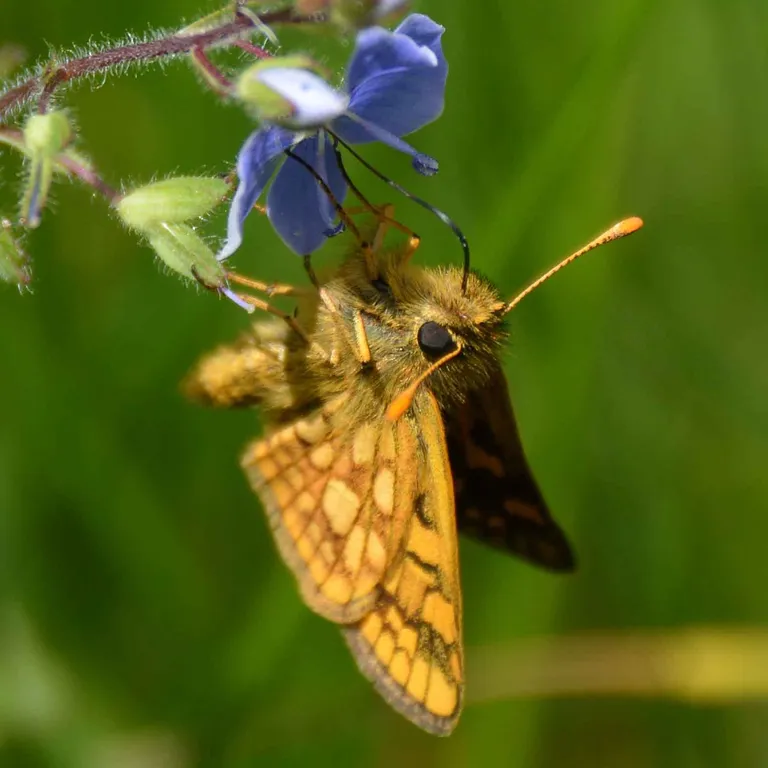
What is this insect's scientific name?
Carterocephalus palaemon
